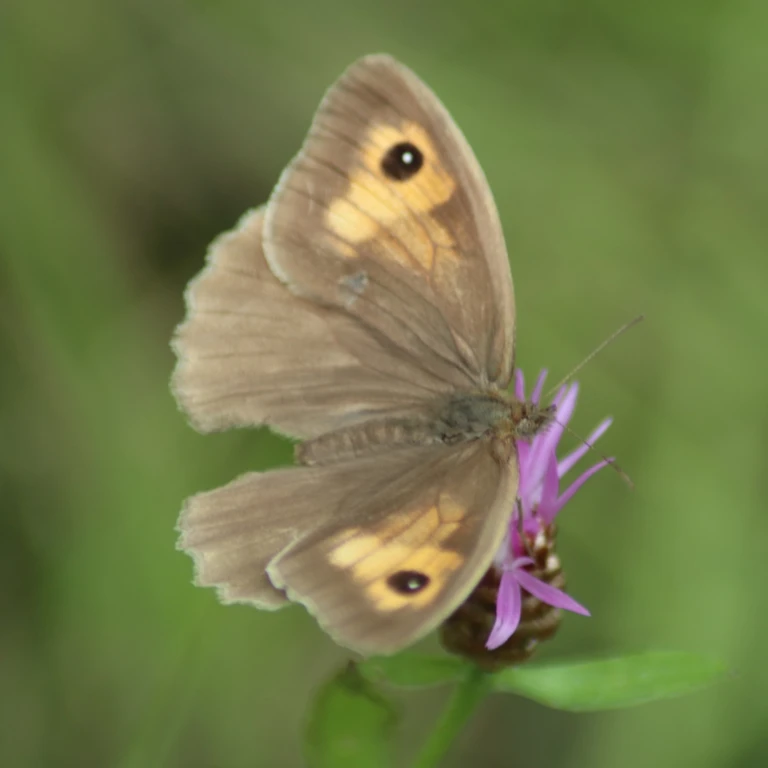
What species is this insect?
Maniola jurtina
